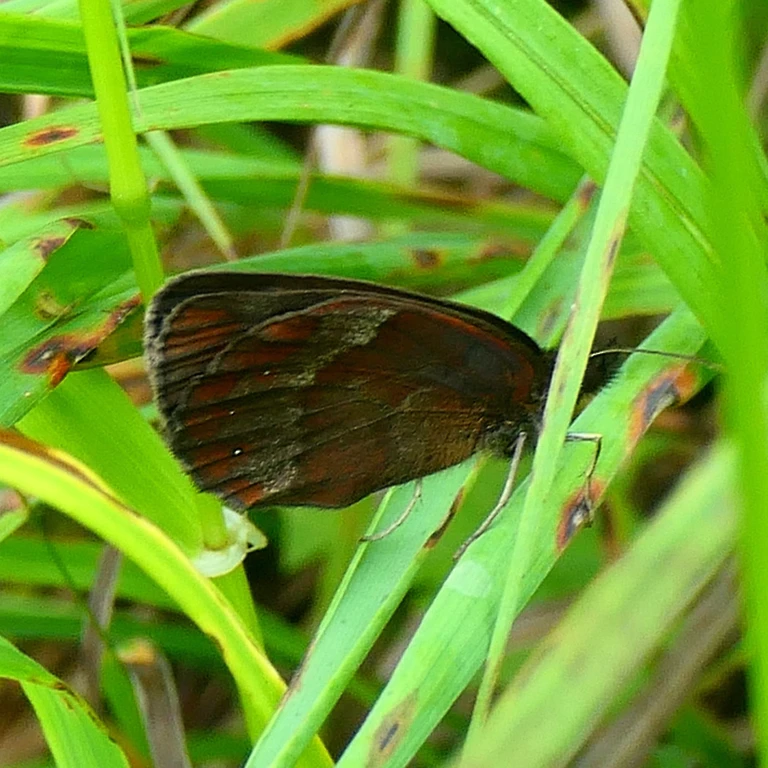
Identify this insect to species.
Erebia aethiops
